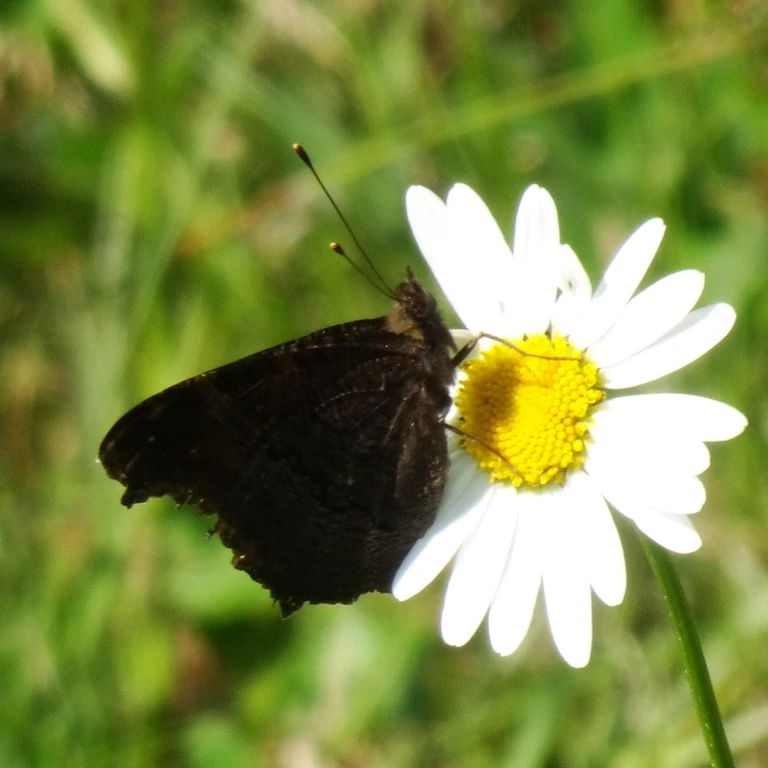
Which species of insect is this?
Aglais io
